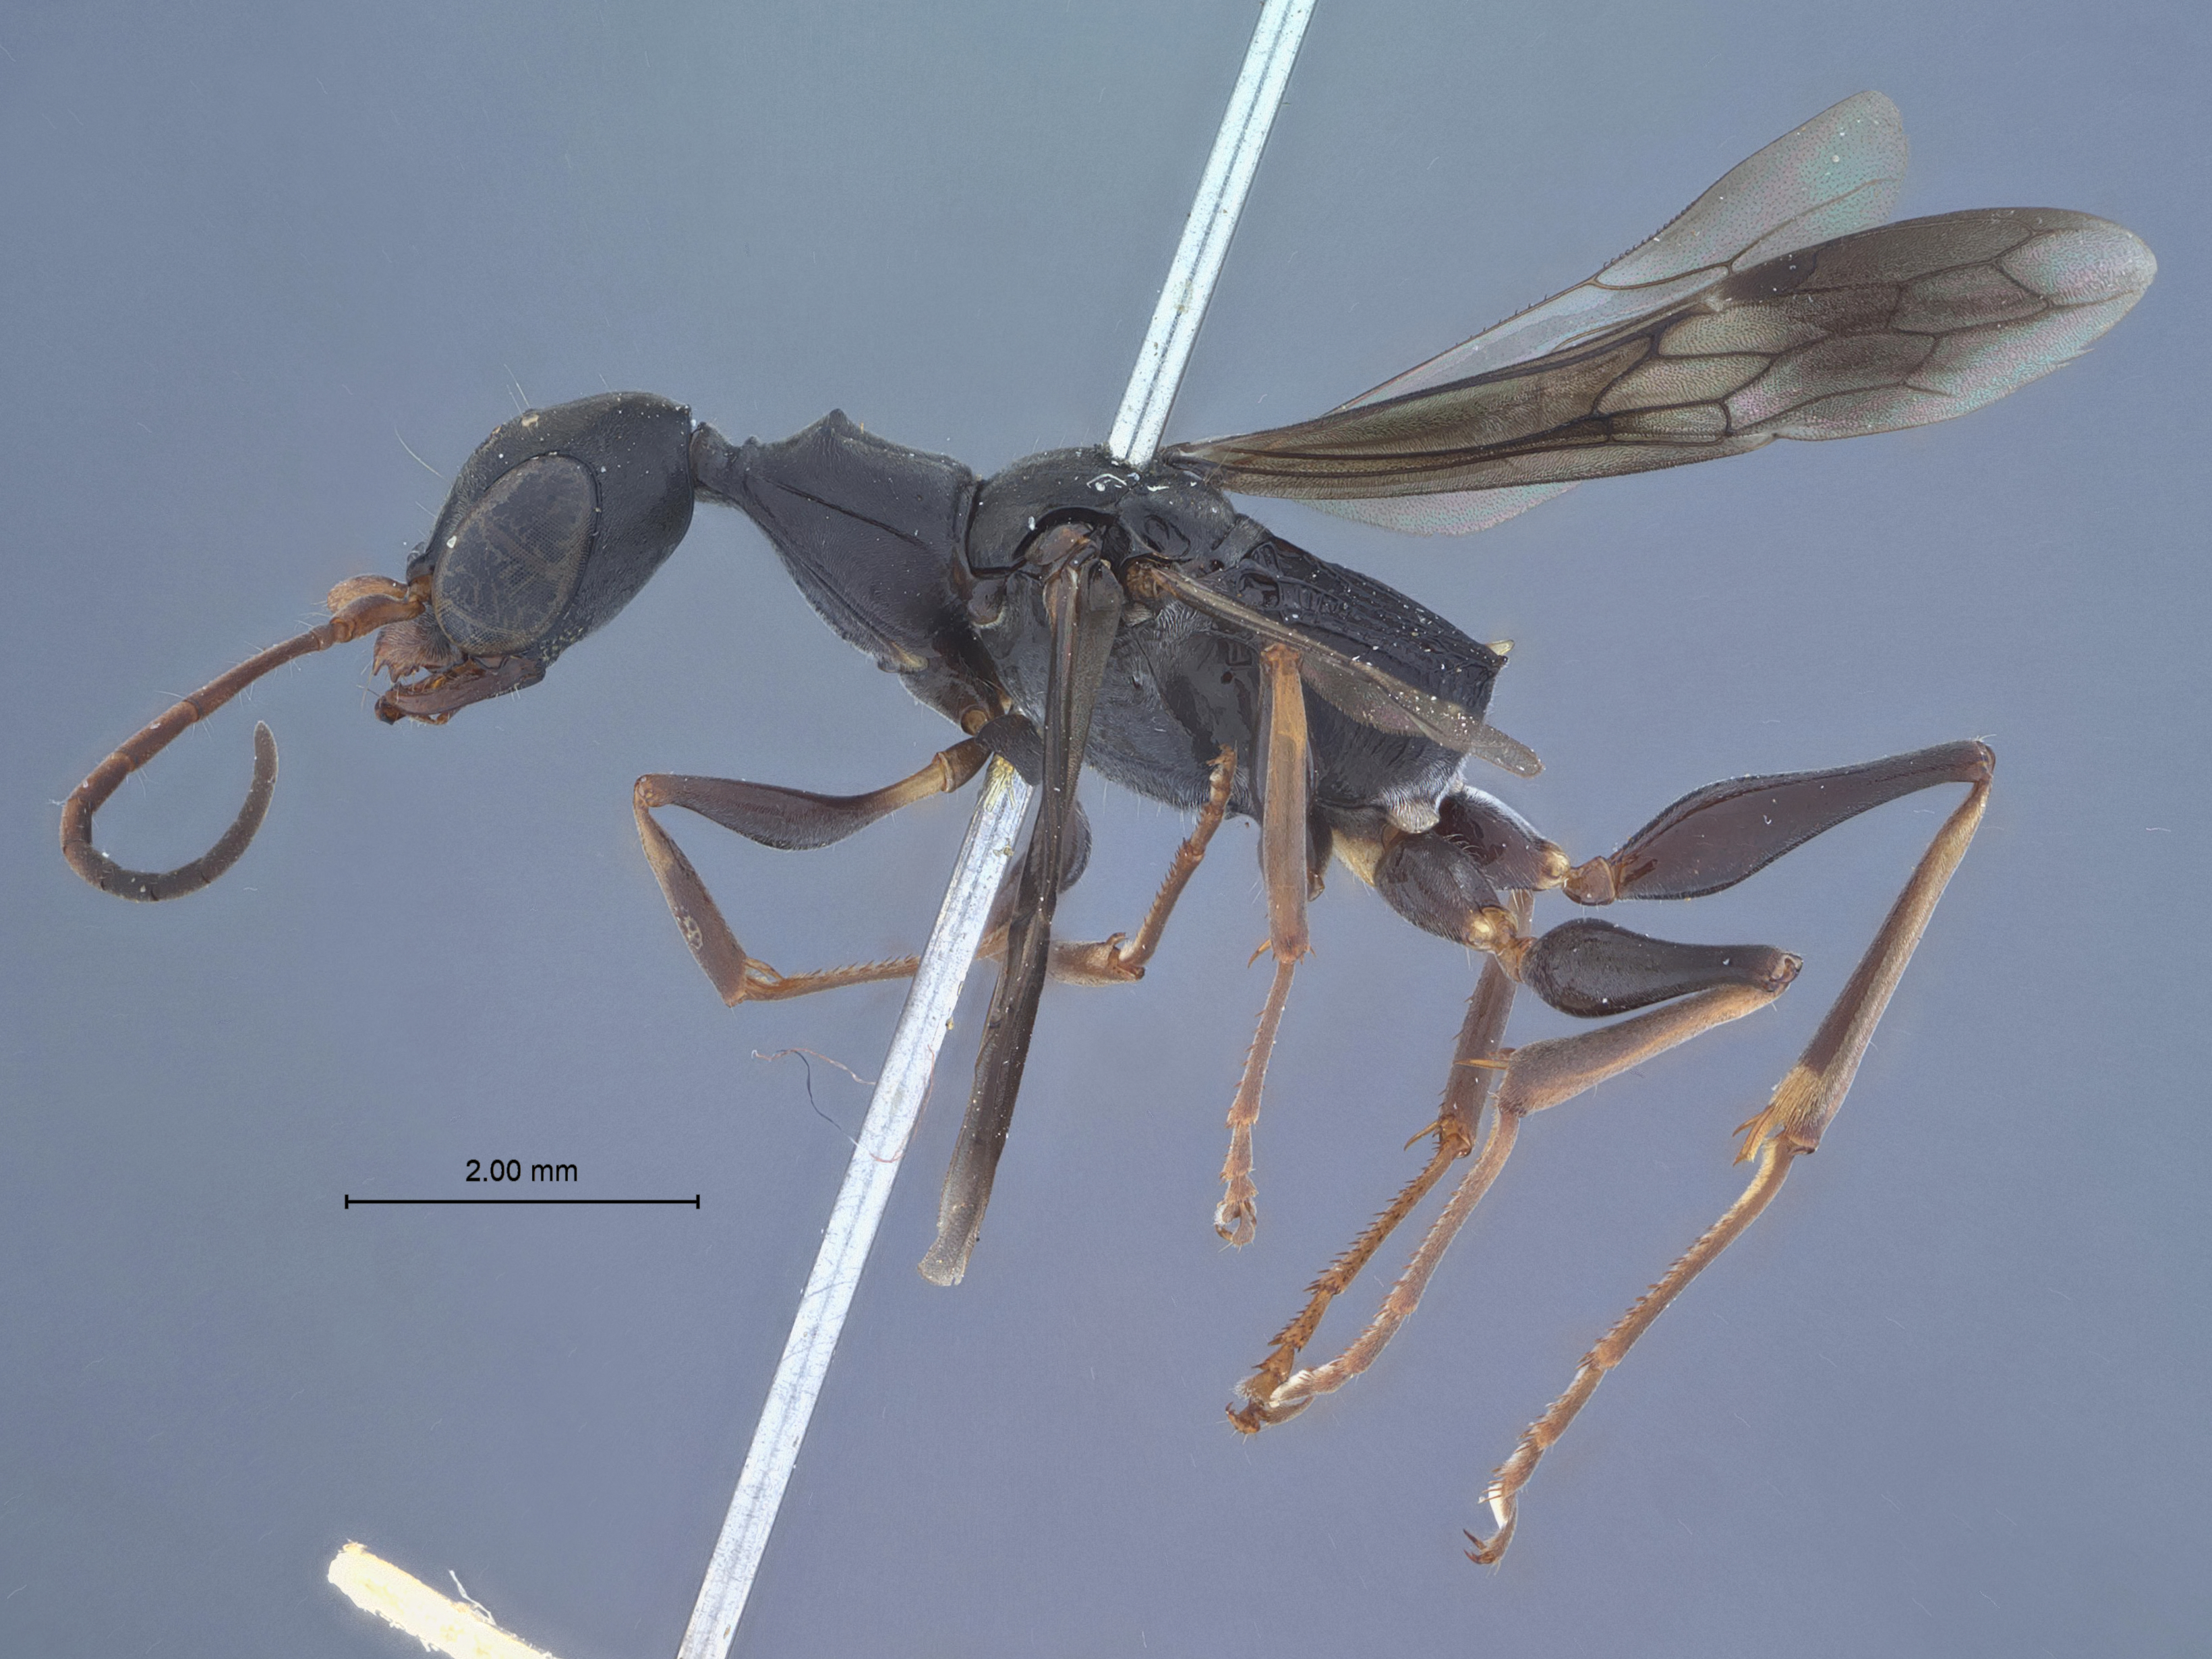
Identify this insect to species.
Ampulex bidenticollis
